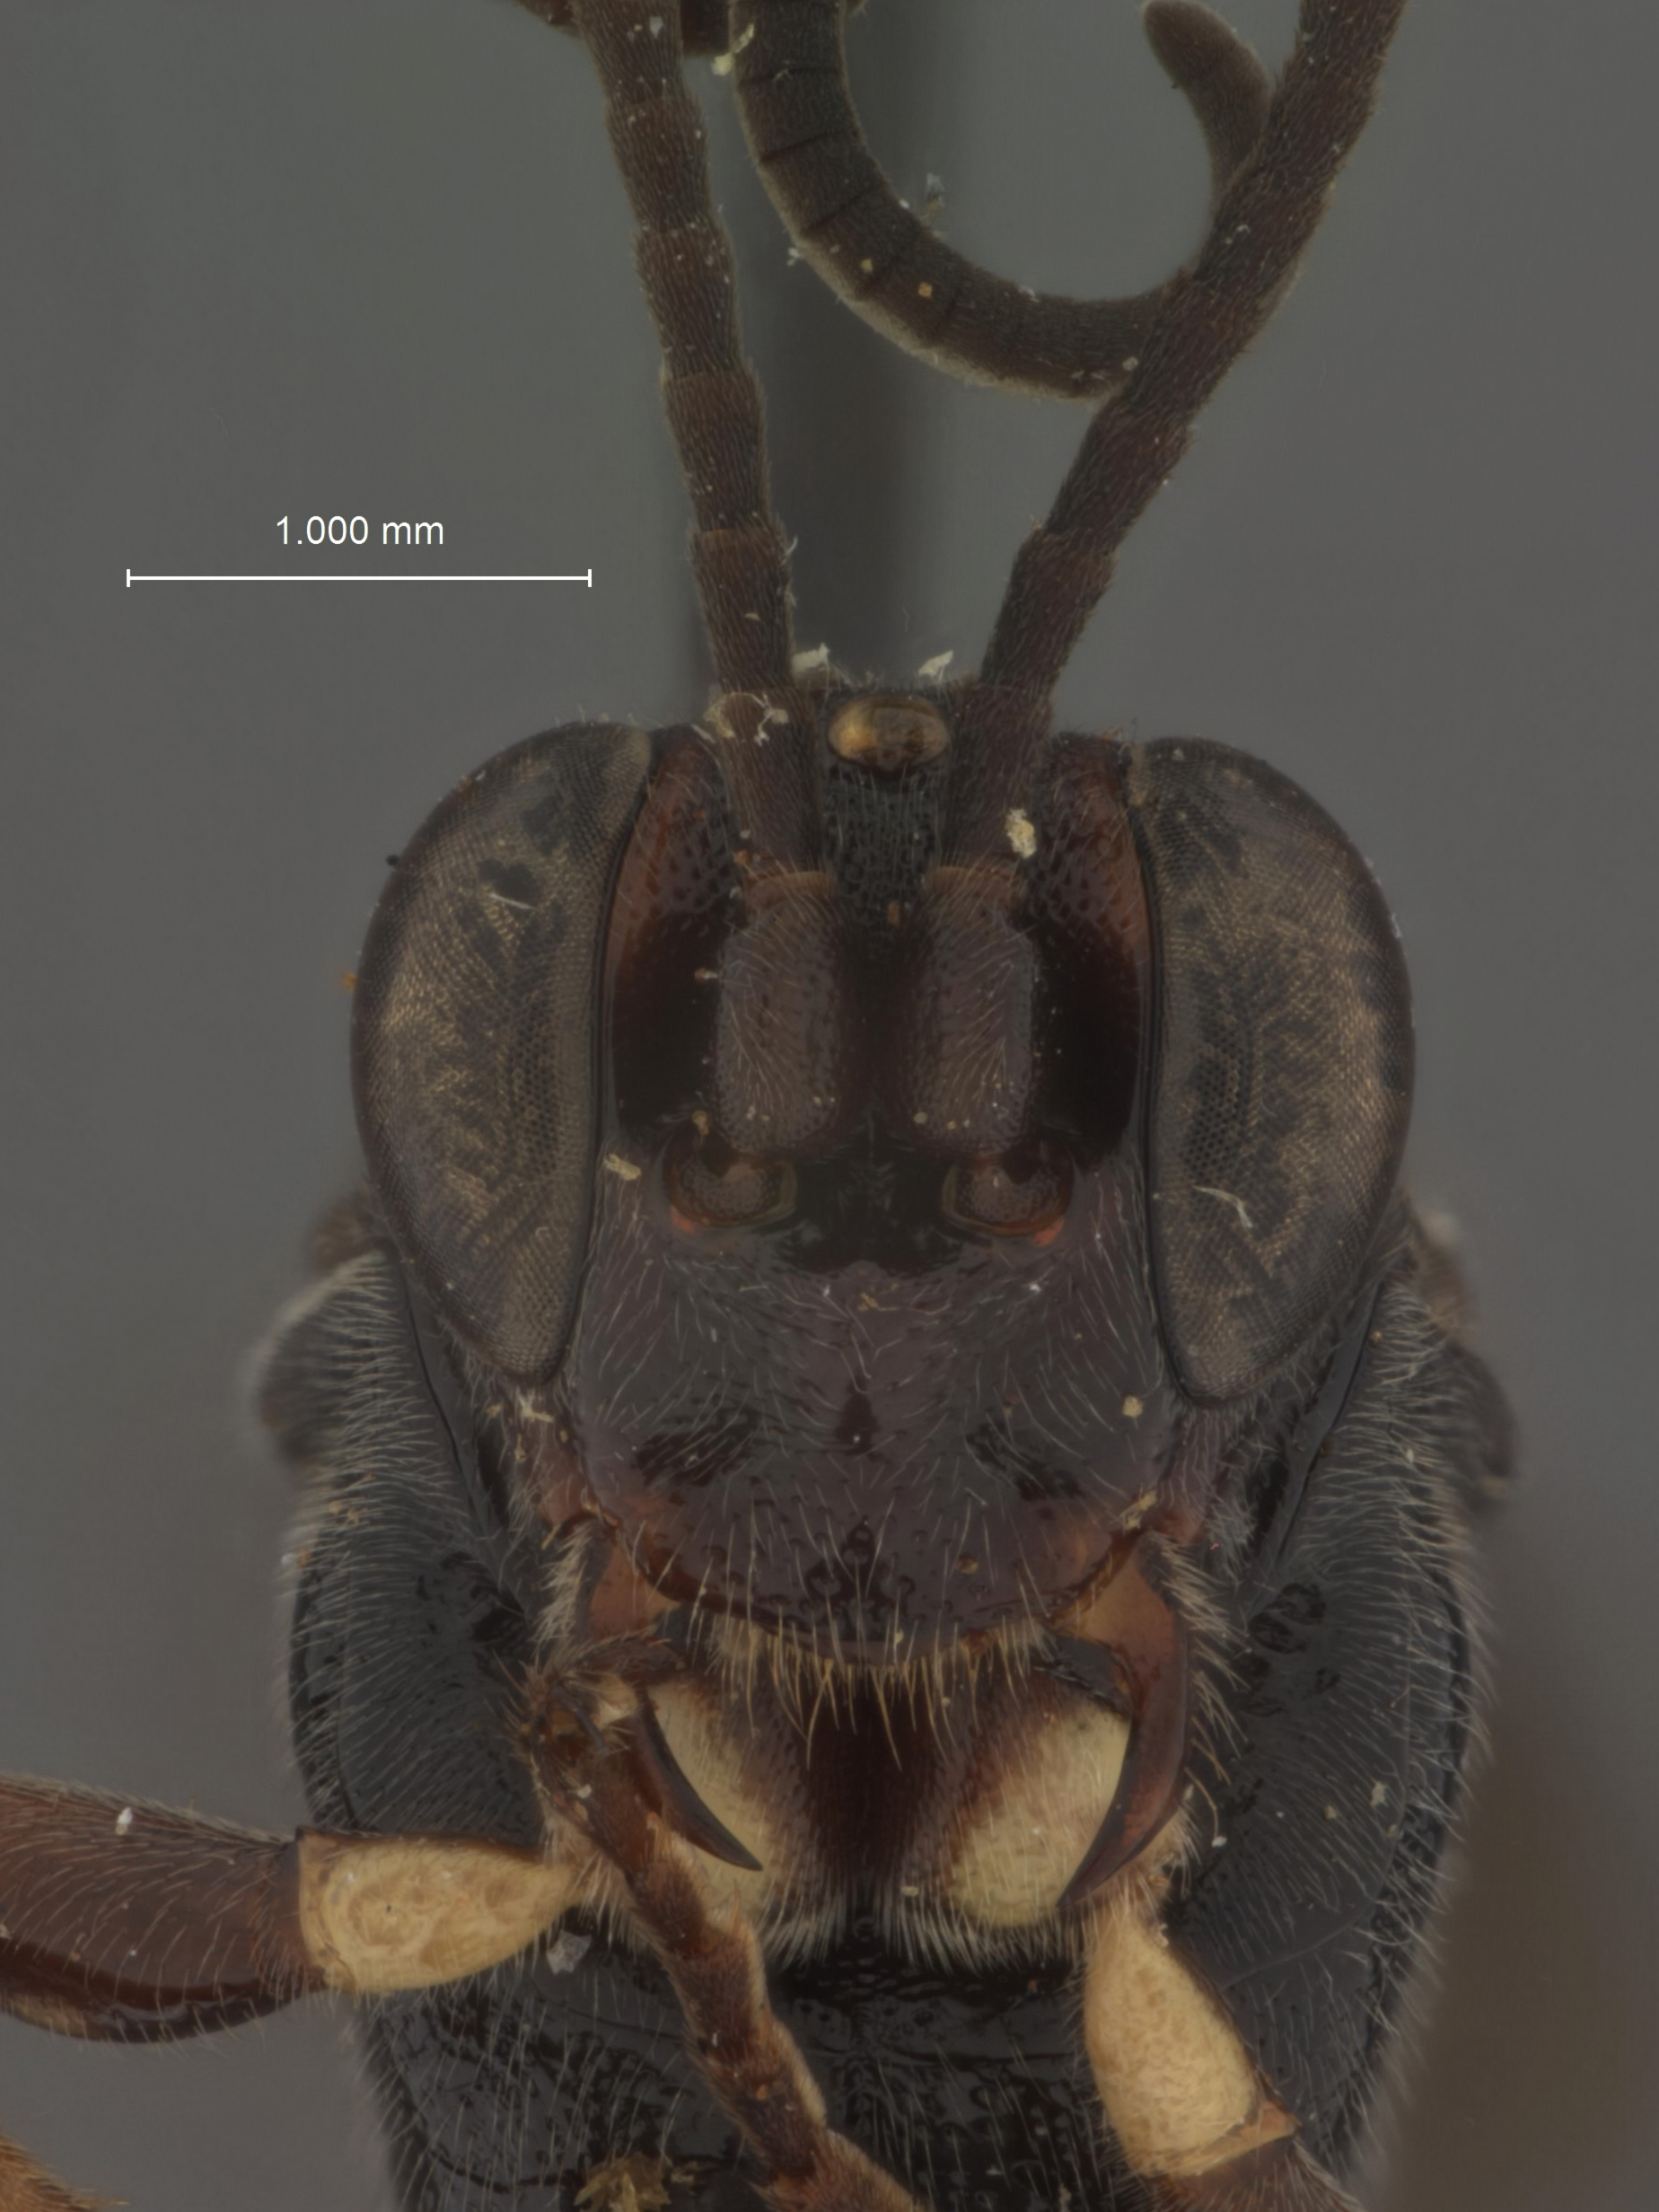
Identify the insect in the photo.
Barichneumon bicoloranus
